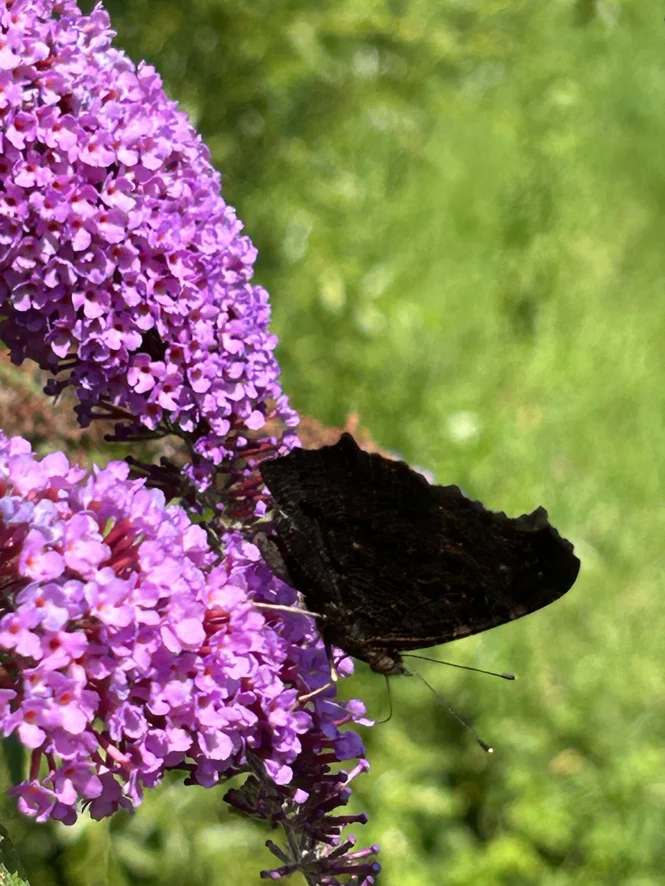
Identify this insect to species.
Aglais io
